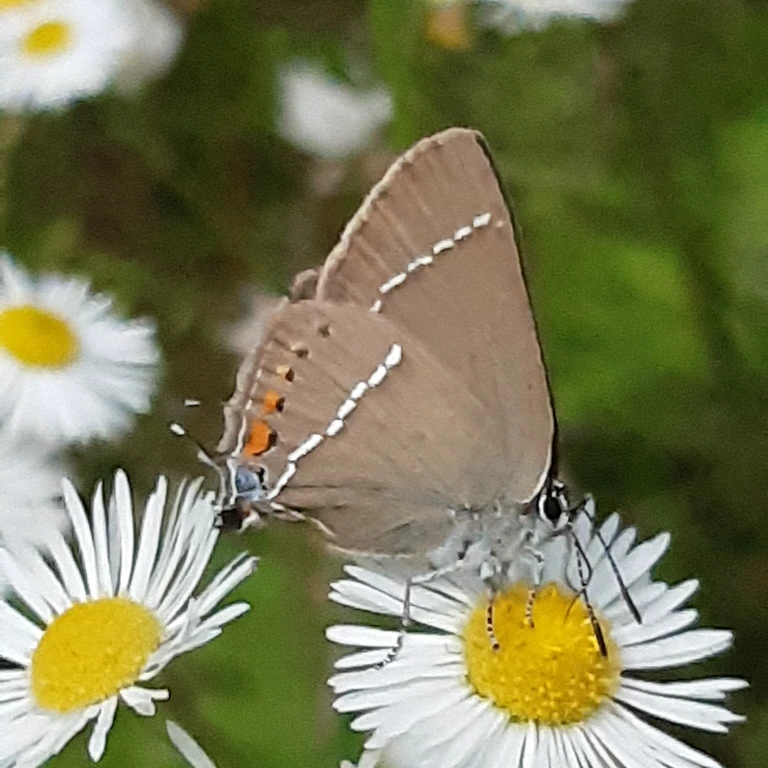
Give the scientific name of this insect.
Satyrium spini (also Tuttiola spini)
